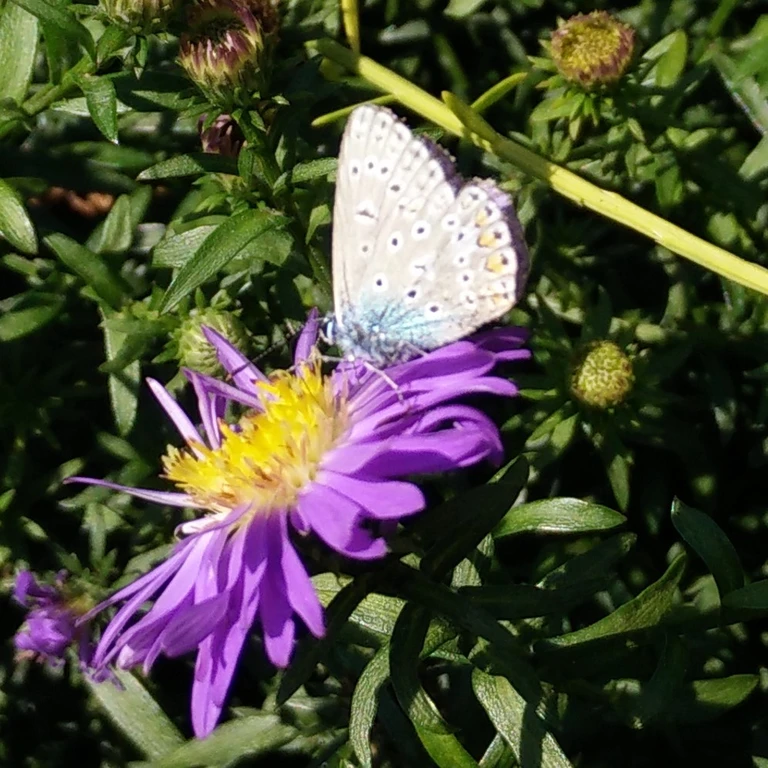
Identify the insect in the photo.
Polyommatus icarus
